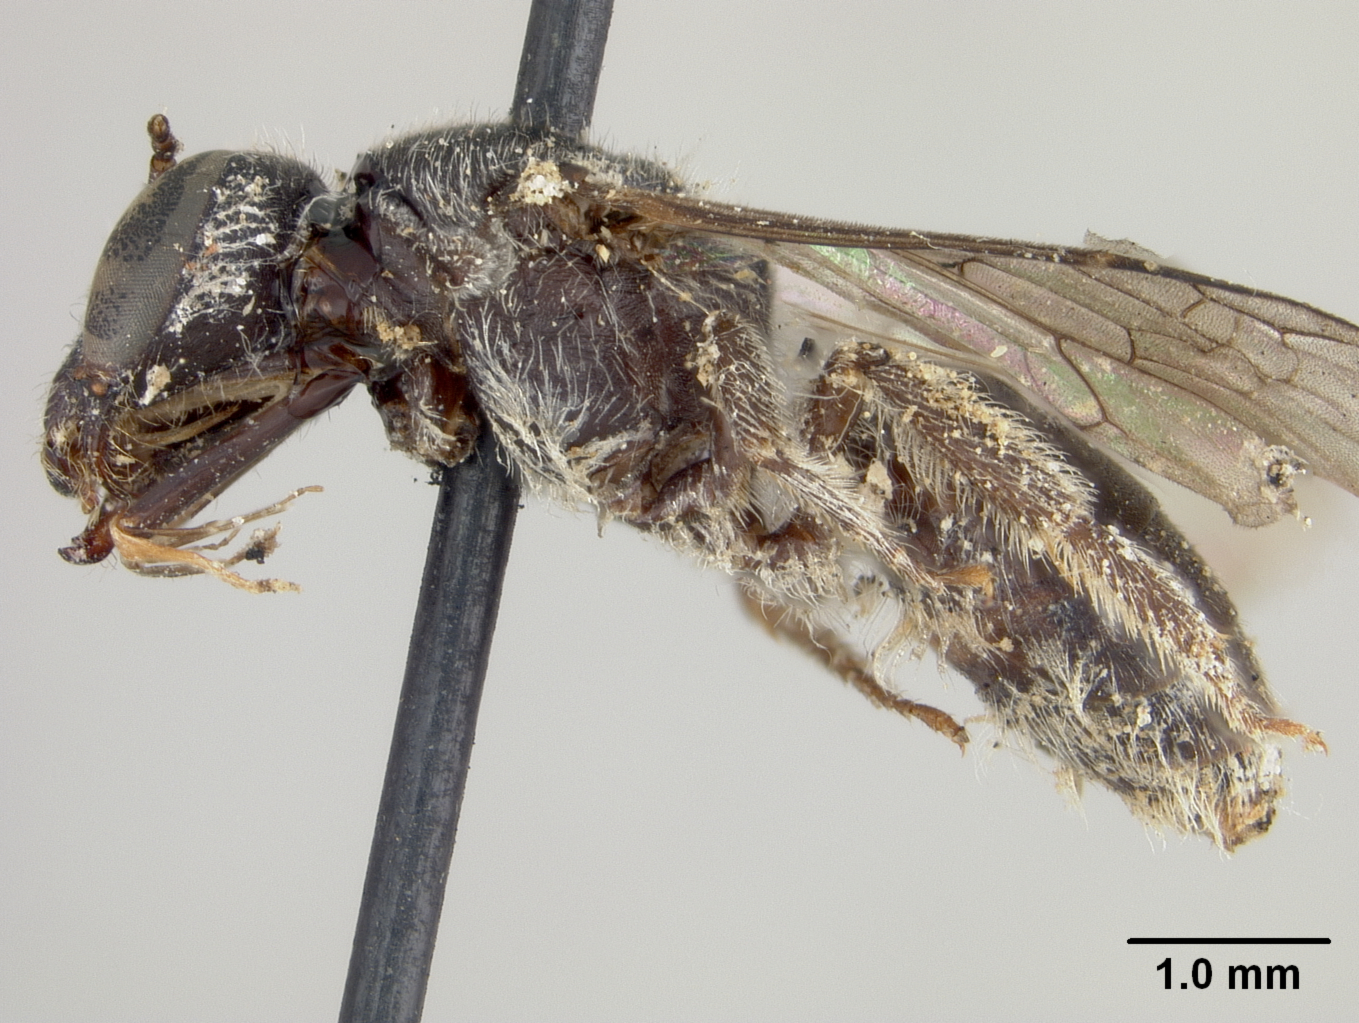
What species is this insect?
Halictus geigeriae
